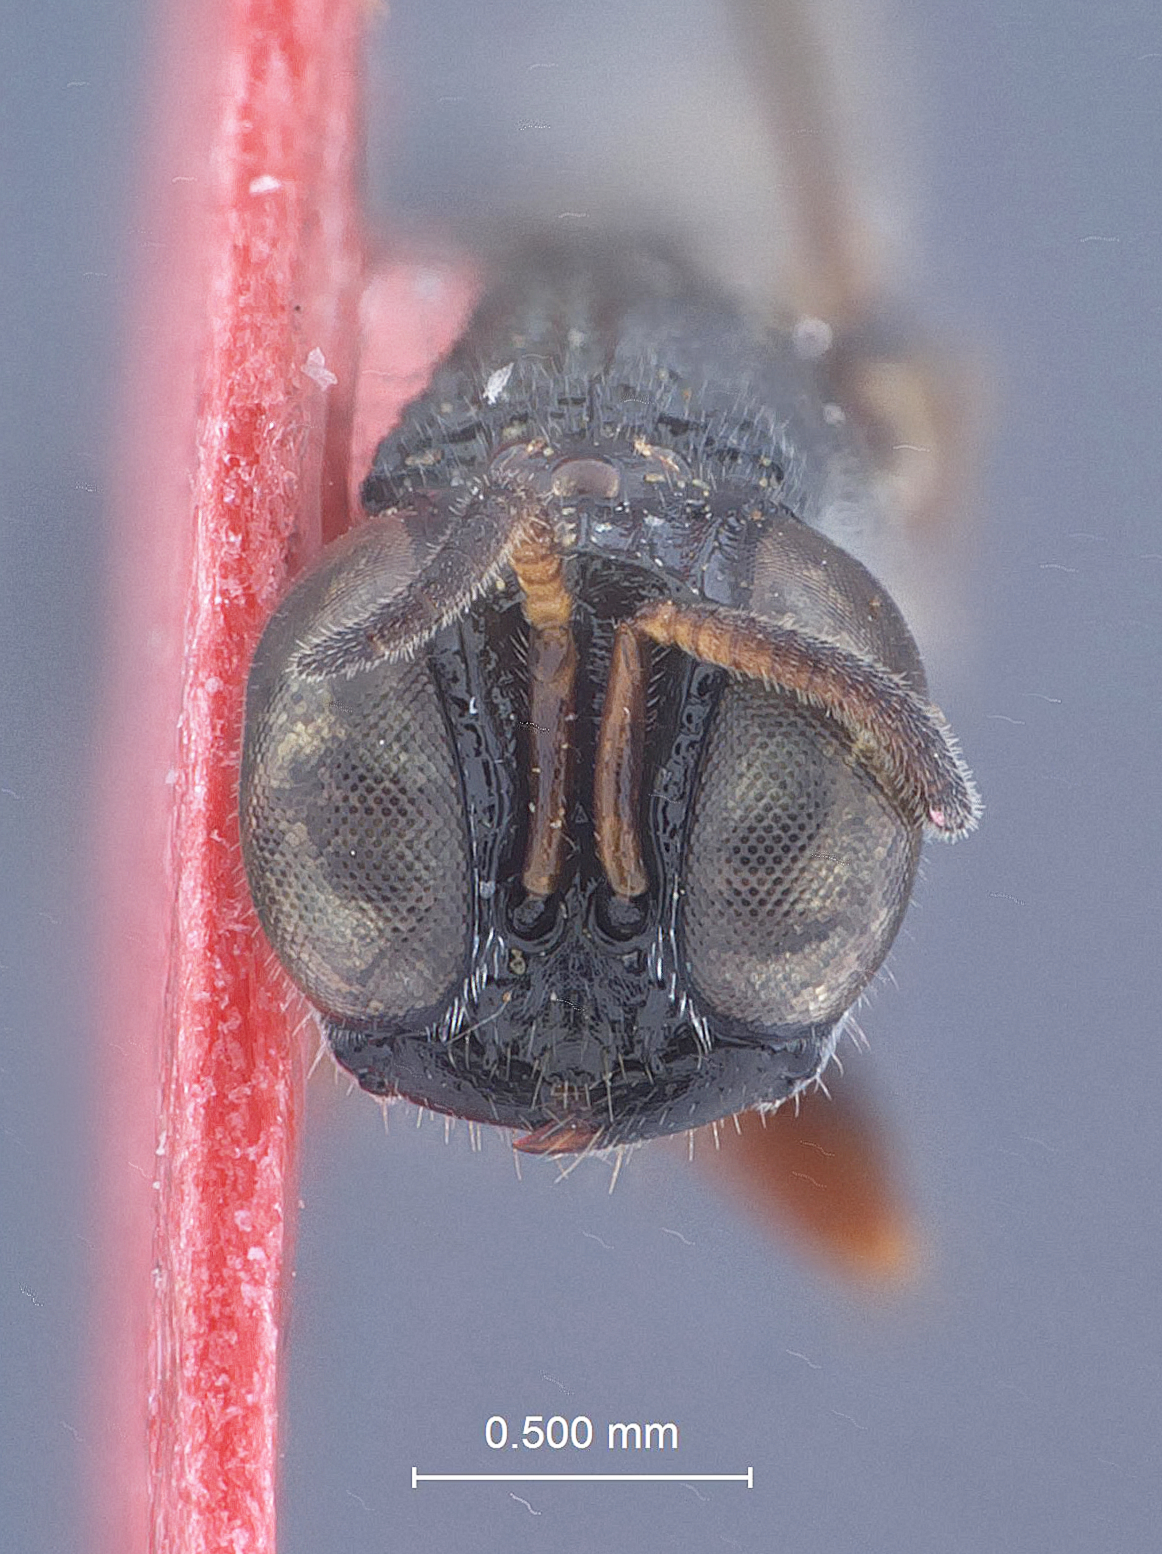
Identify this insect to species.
Polemistus quadridentatus
